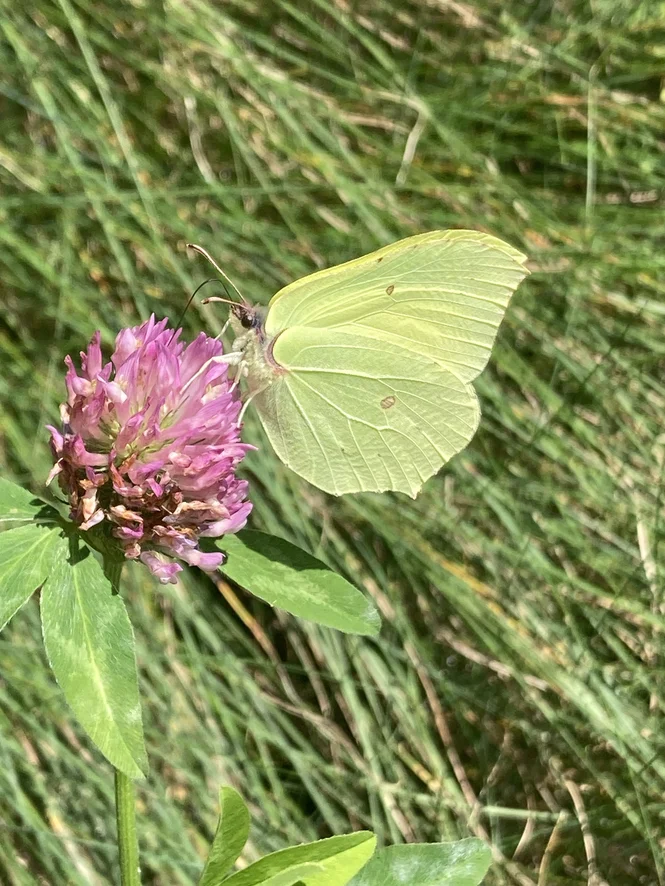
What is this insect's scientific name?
Gonepteryx rhamni
